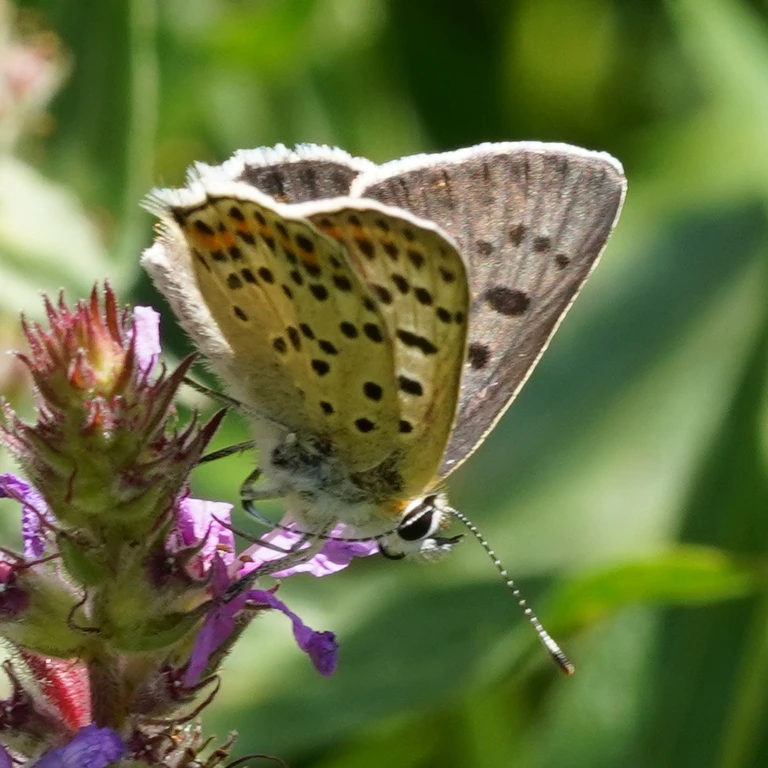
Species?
Lycaena tityrus (also Loweia tityrus)
